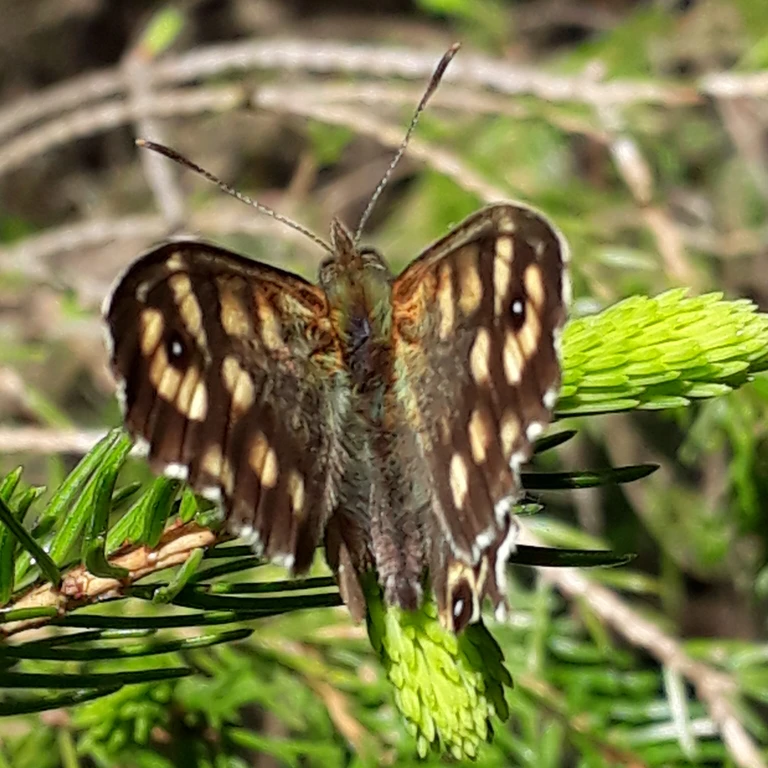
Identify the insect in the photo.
Pararge aegeria
